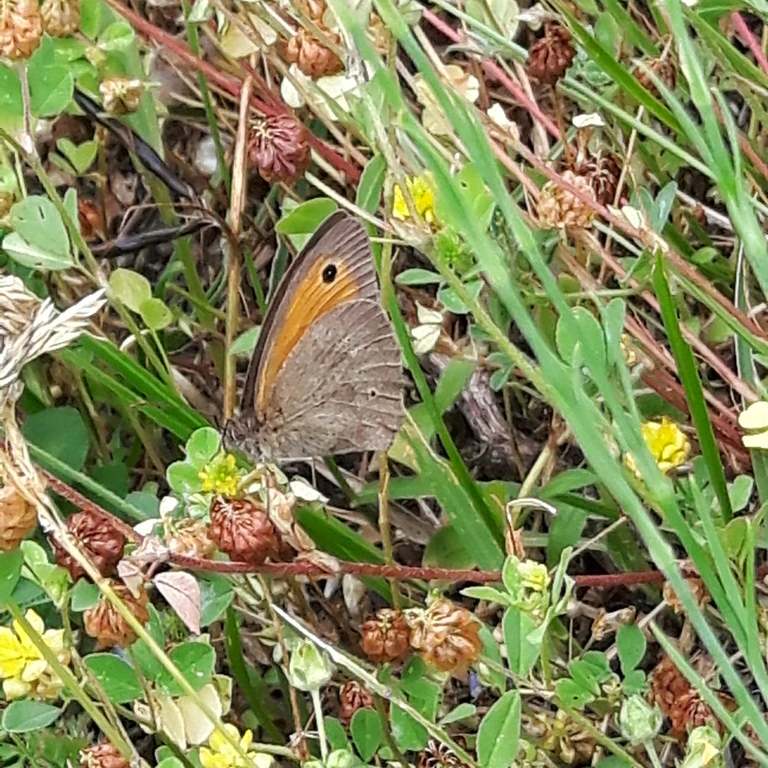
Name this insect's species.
Maniola jurtina
